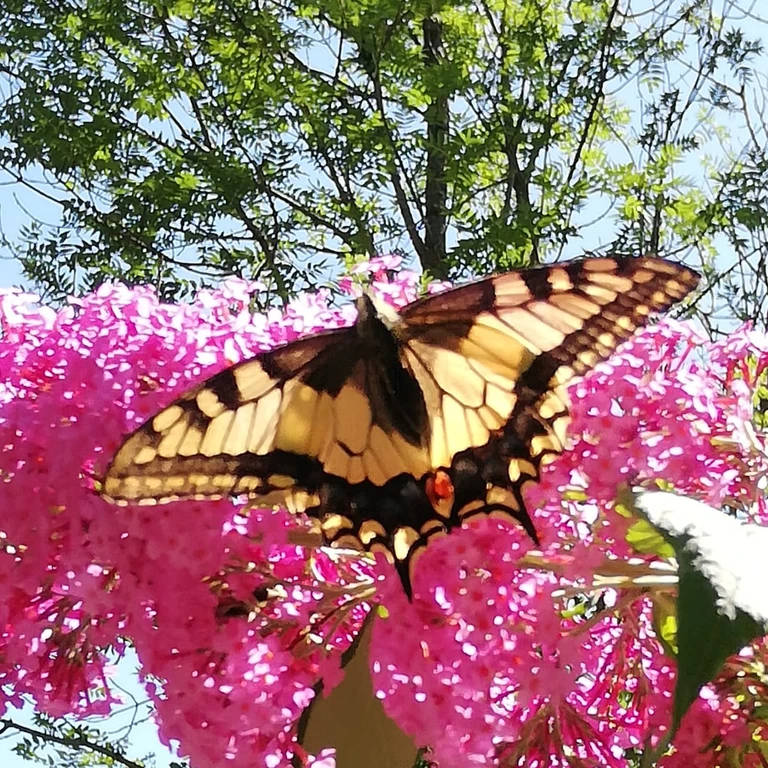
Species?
Papilio machaon
